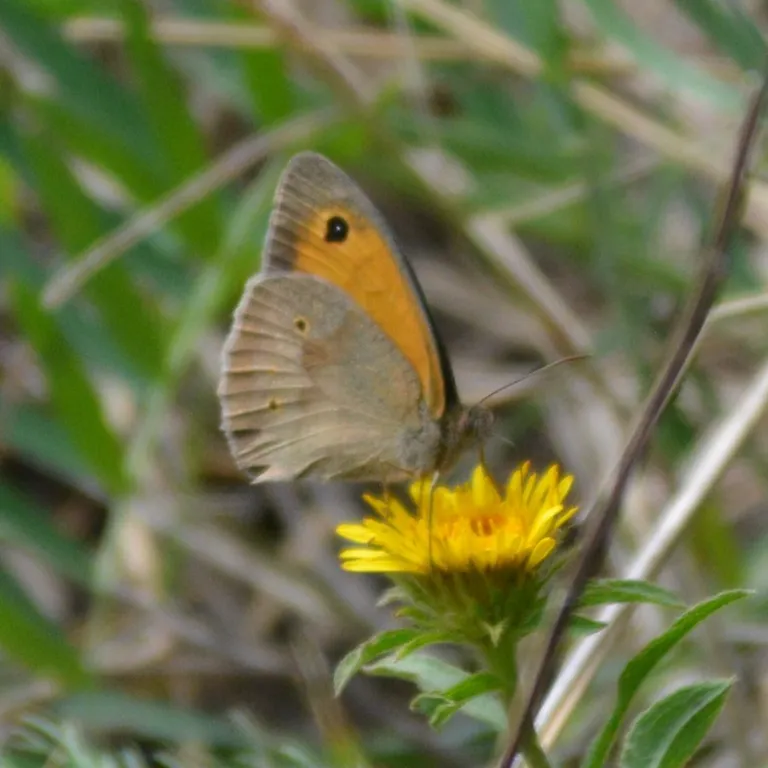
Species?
Maniola jurtina
